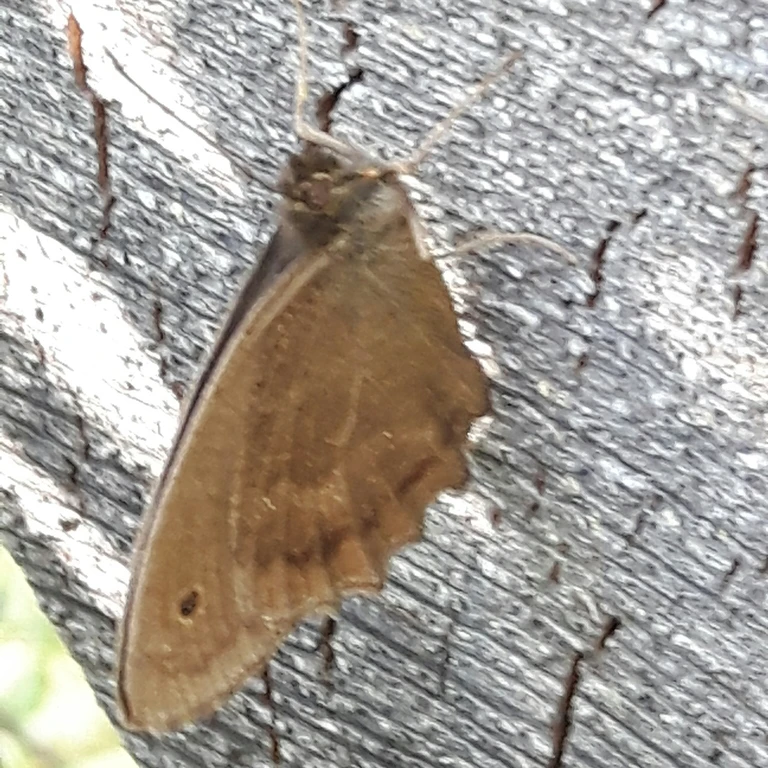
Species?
Minois dryas
